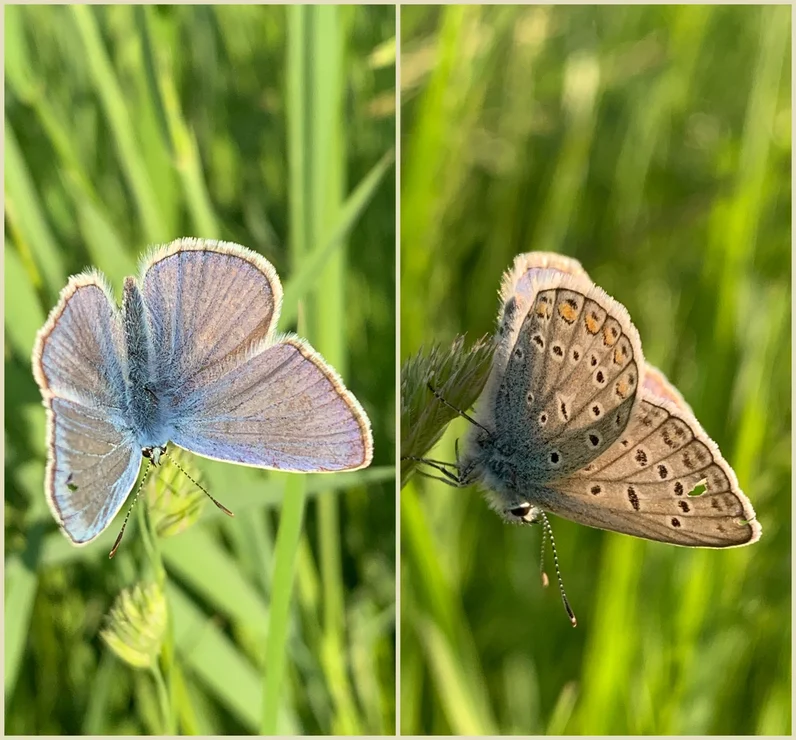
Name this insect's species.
Polyommatus icarus
